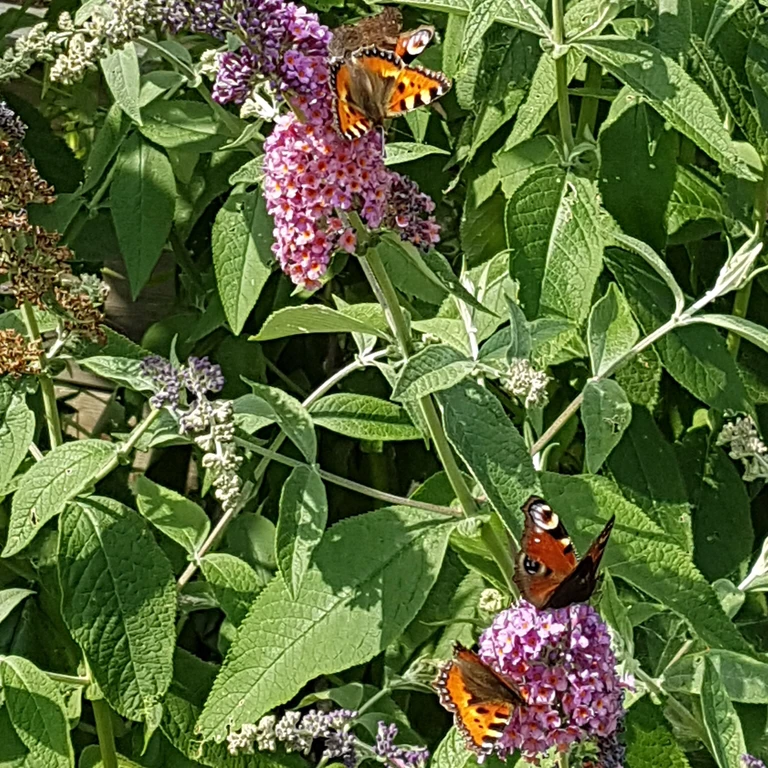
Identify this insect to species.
Aglais urticae
